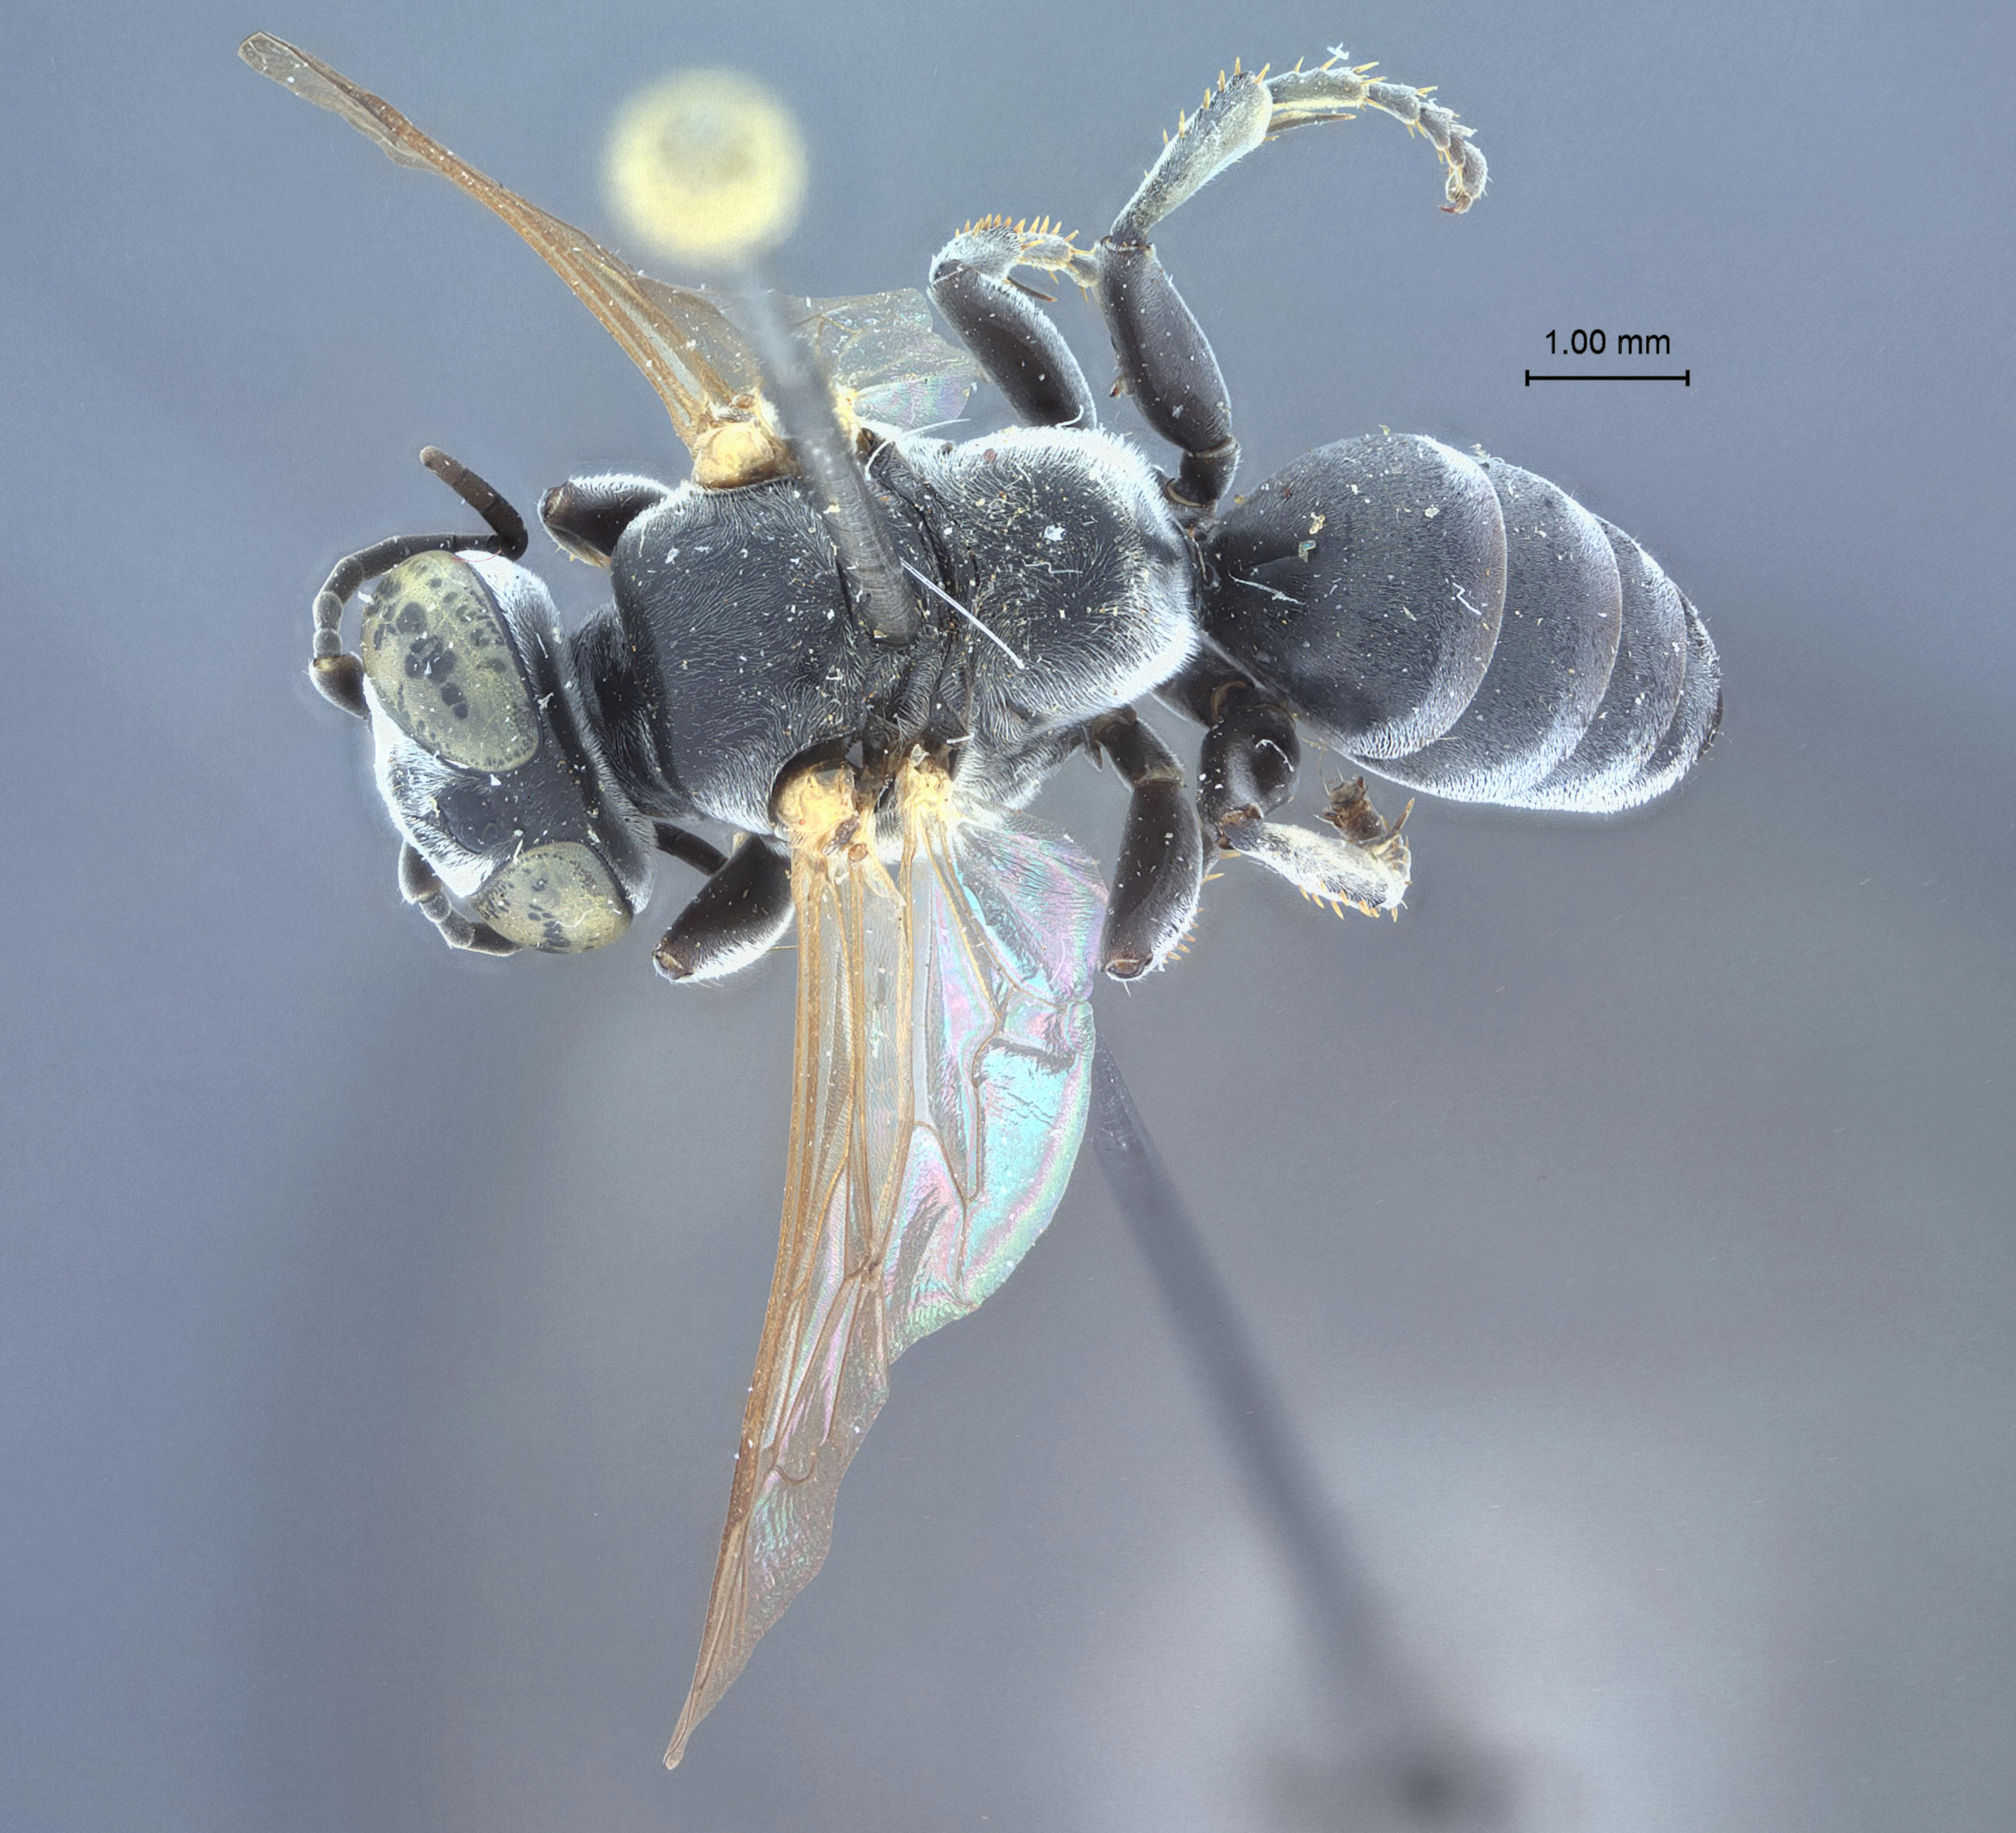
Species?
Tachysphex gryllivorus
